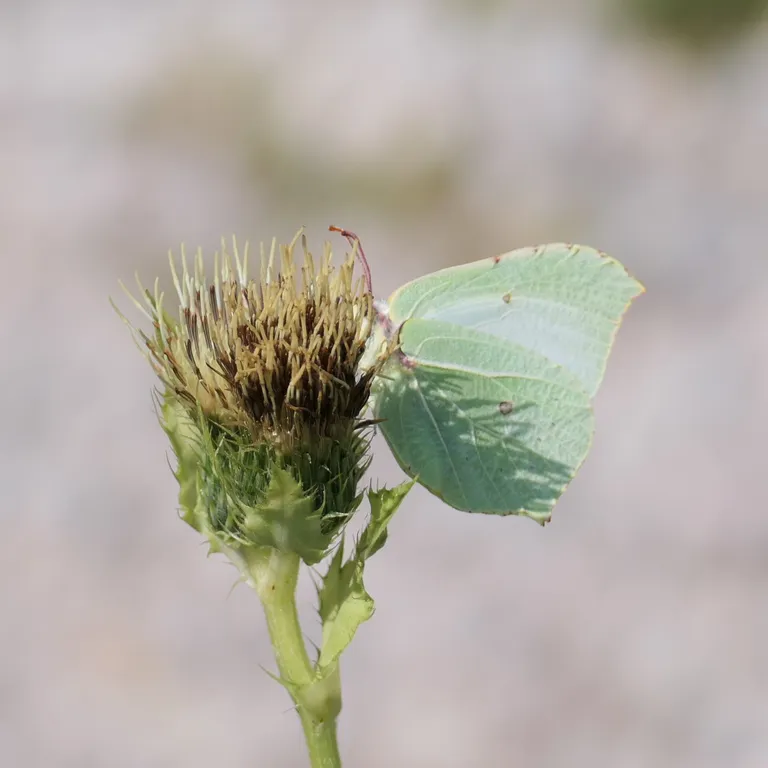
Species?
Gonepteryx rhamni
